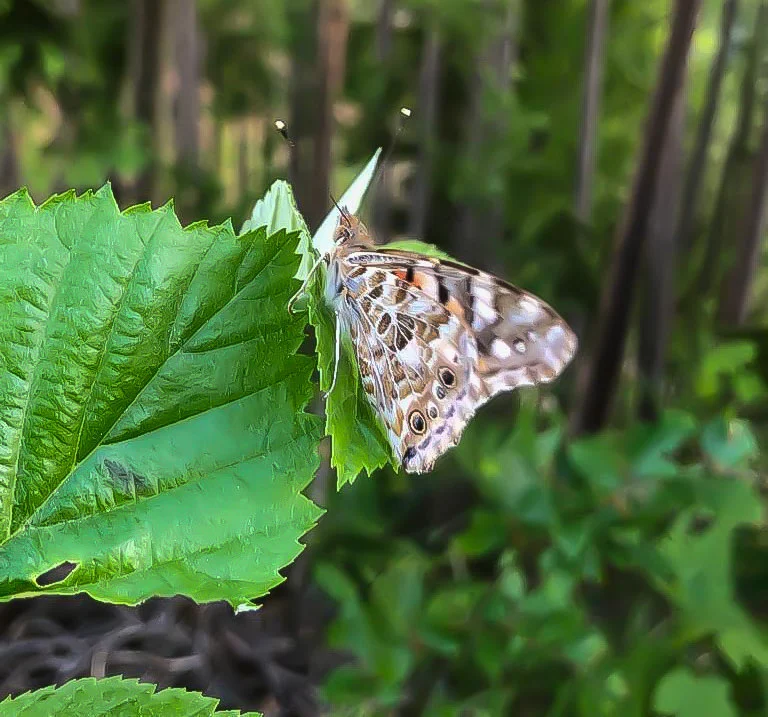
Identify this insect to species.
Vanessa cardui
